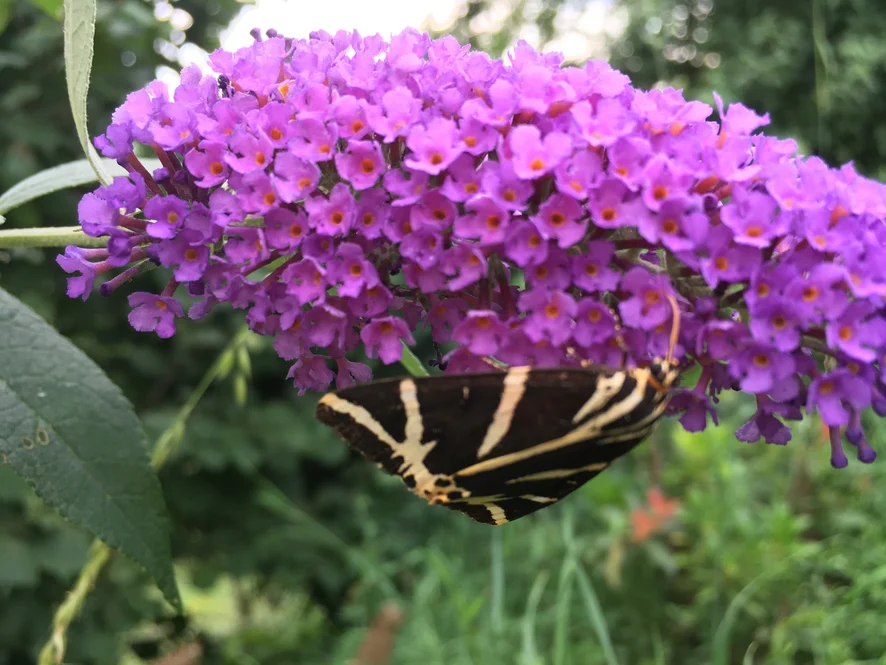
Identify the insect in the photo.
Euplagia quadripunctaria
